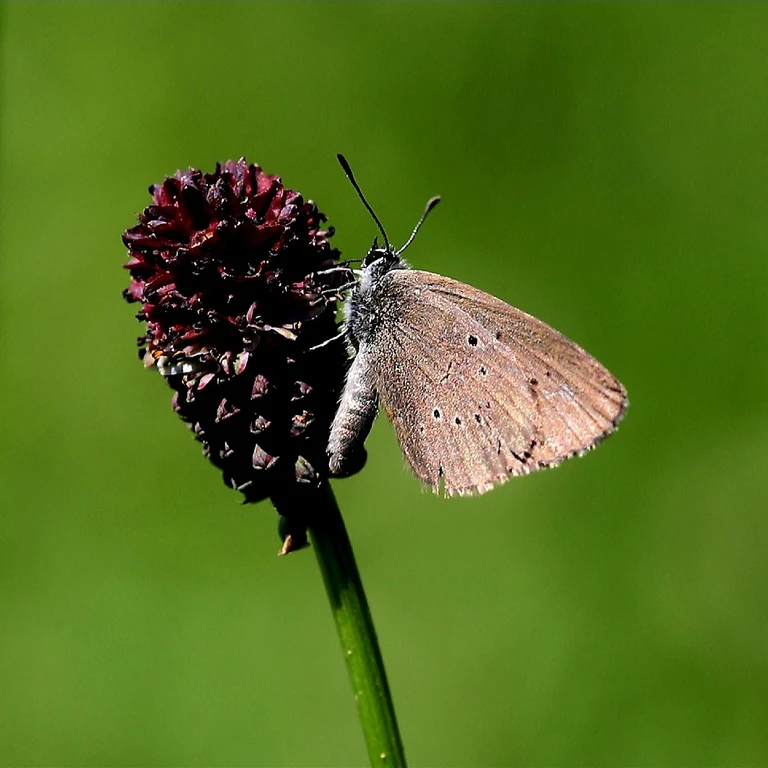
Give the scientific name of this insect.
Phengaris nausithous (also Maculinea nausithous)
